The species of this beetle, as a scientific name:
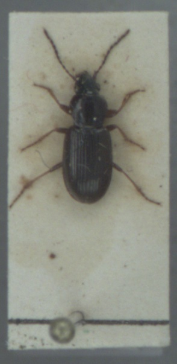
Pterostichus strenuus
